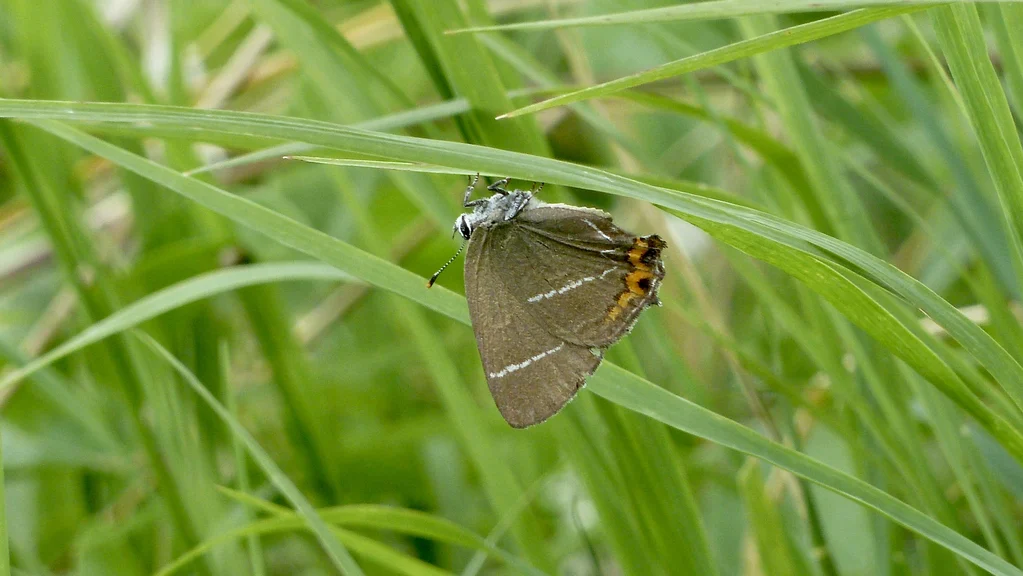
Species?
Satyrium w-album
